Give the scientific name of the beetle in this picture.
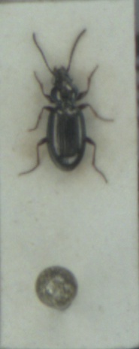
Bembidion lampros
